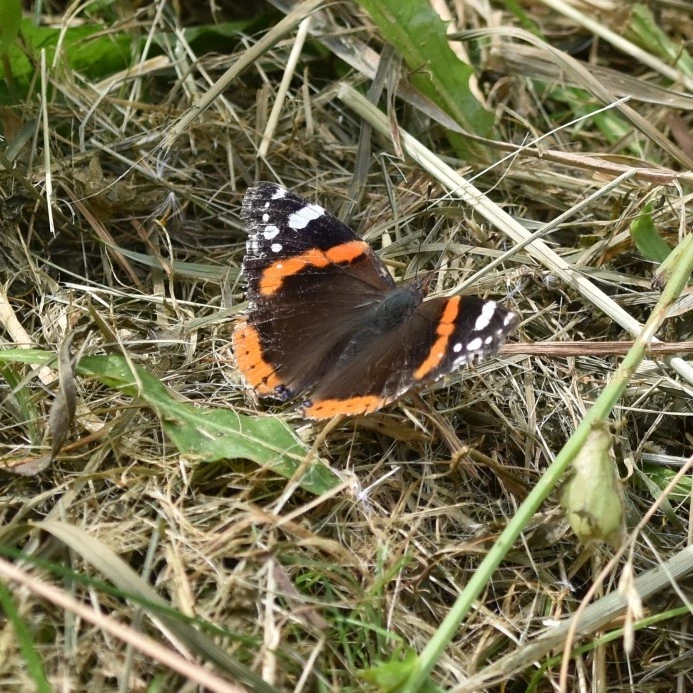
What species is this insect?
Vanessa atalanta
